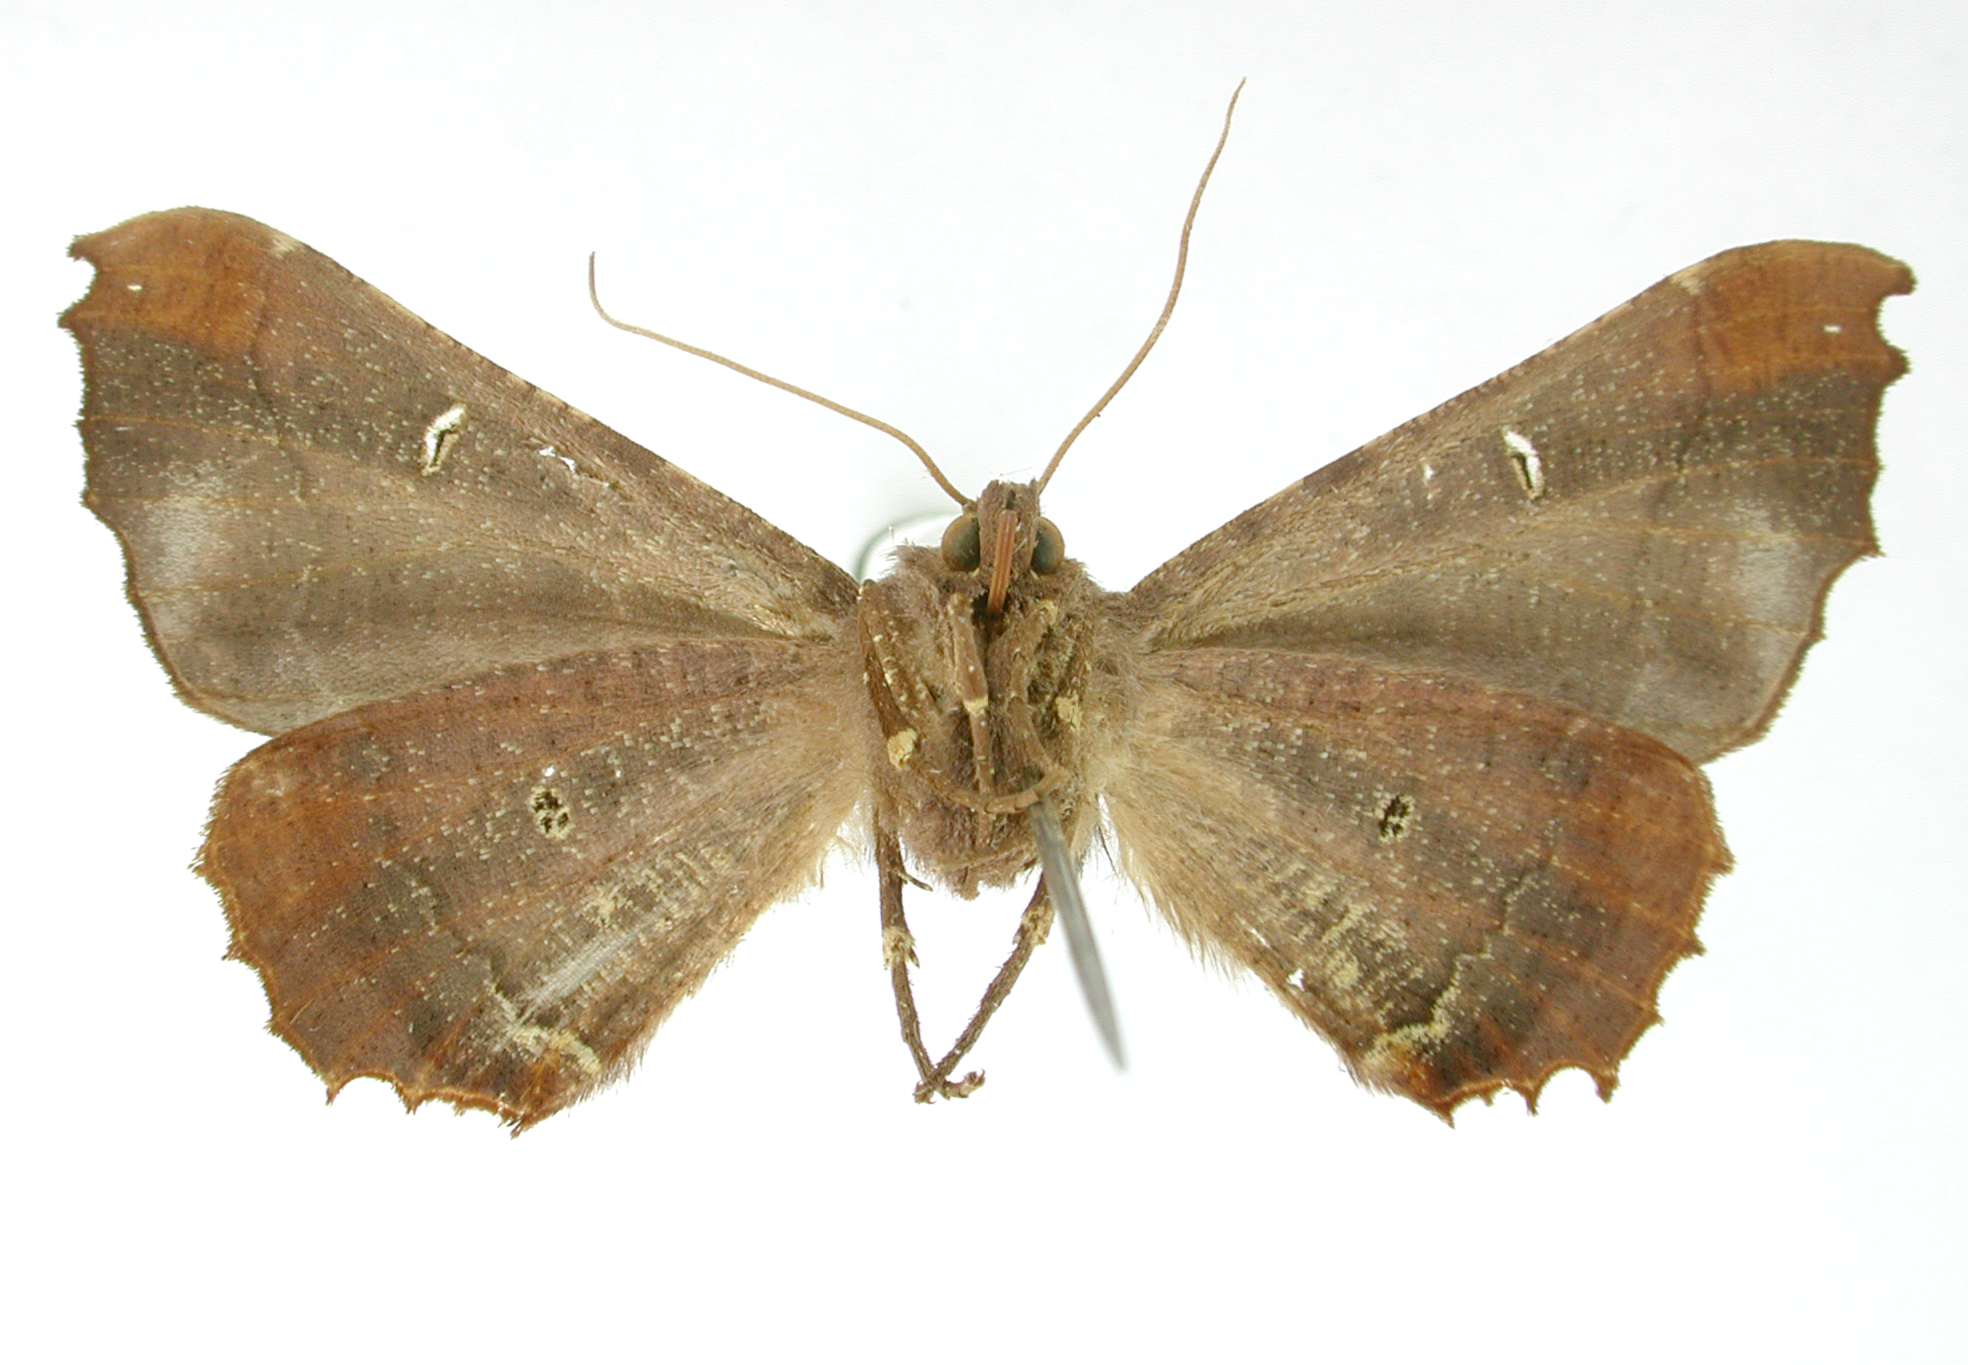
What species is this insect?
Azelina curuma
